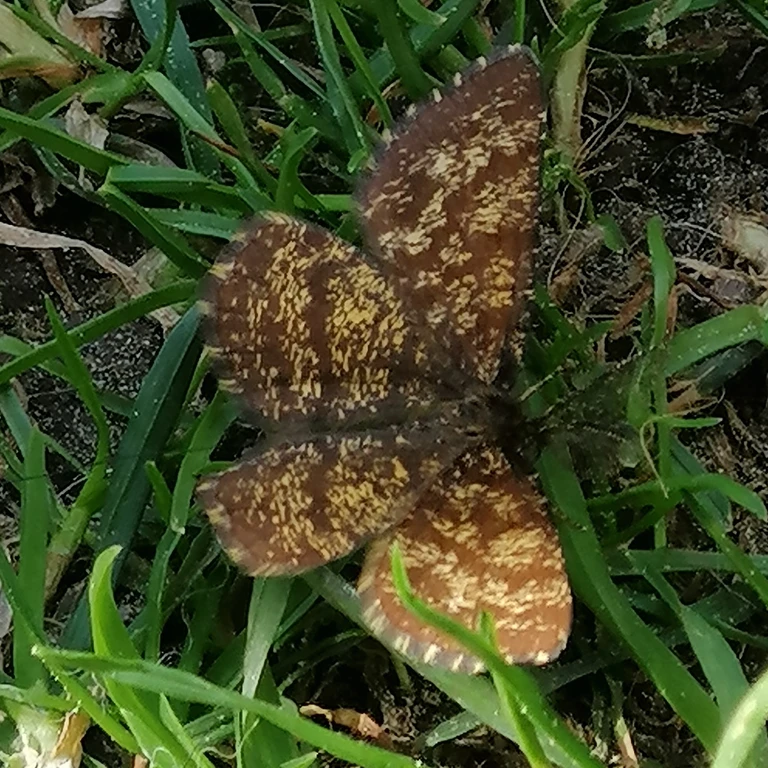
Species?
Ematurga atomaria
